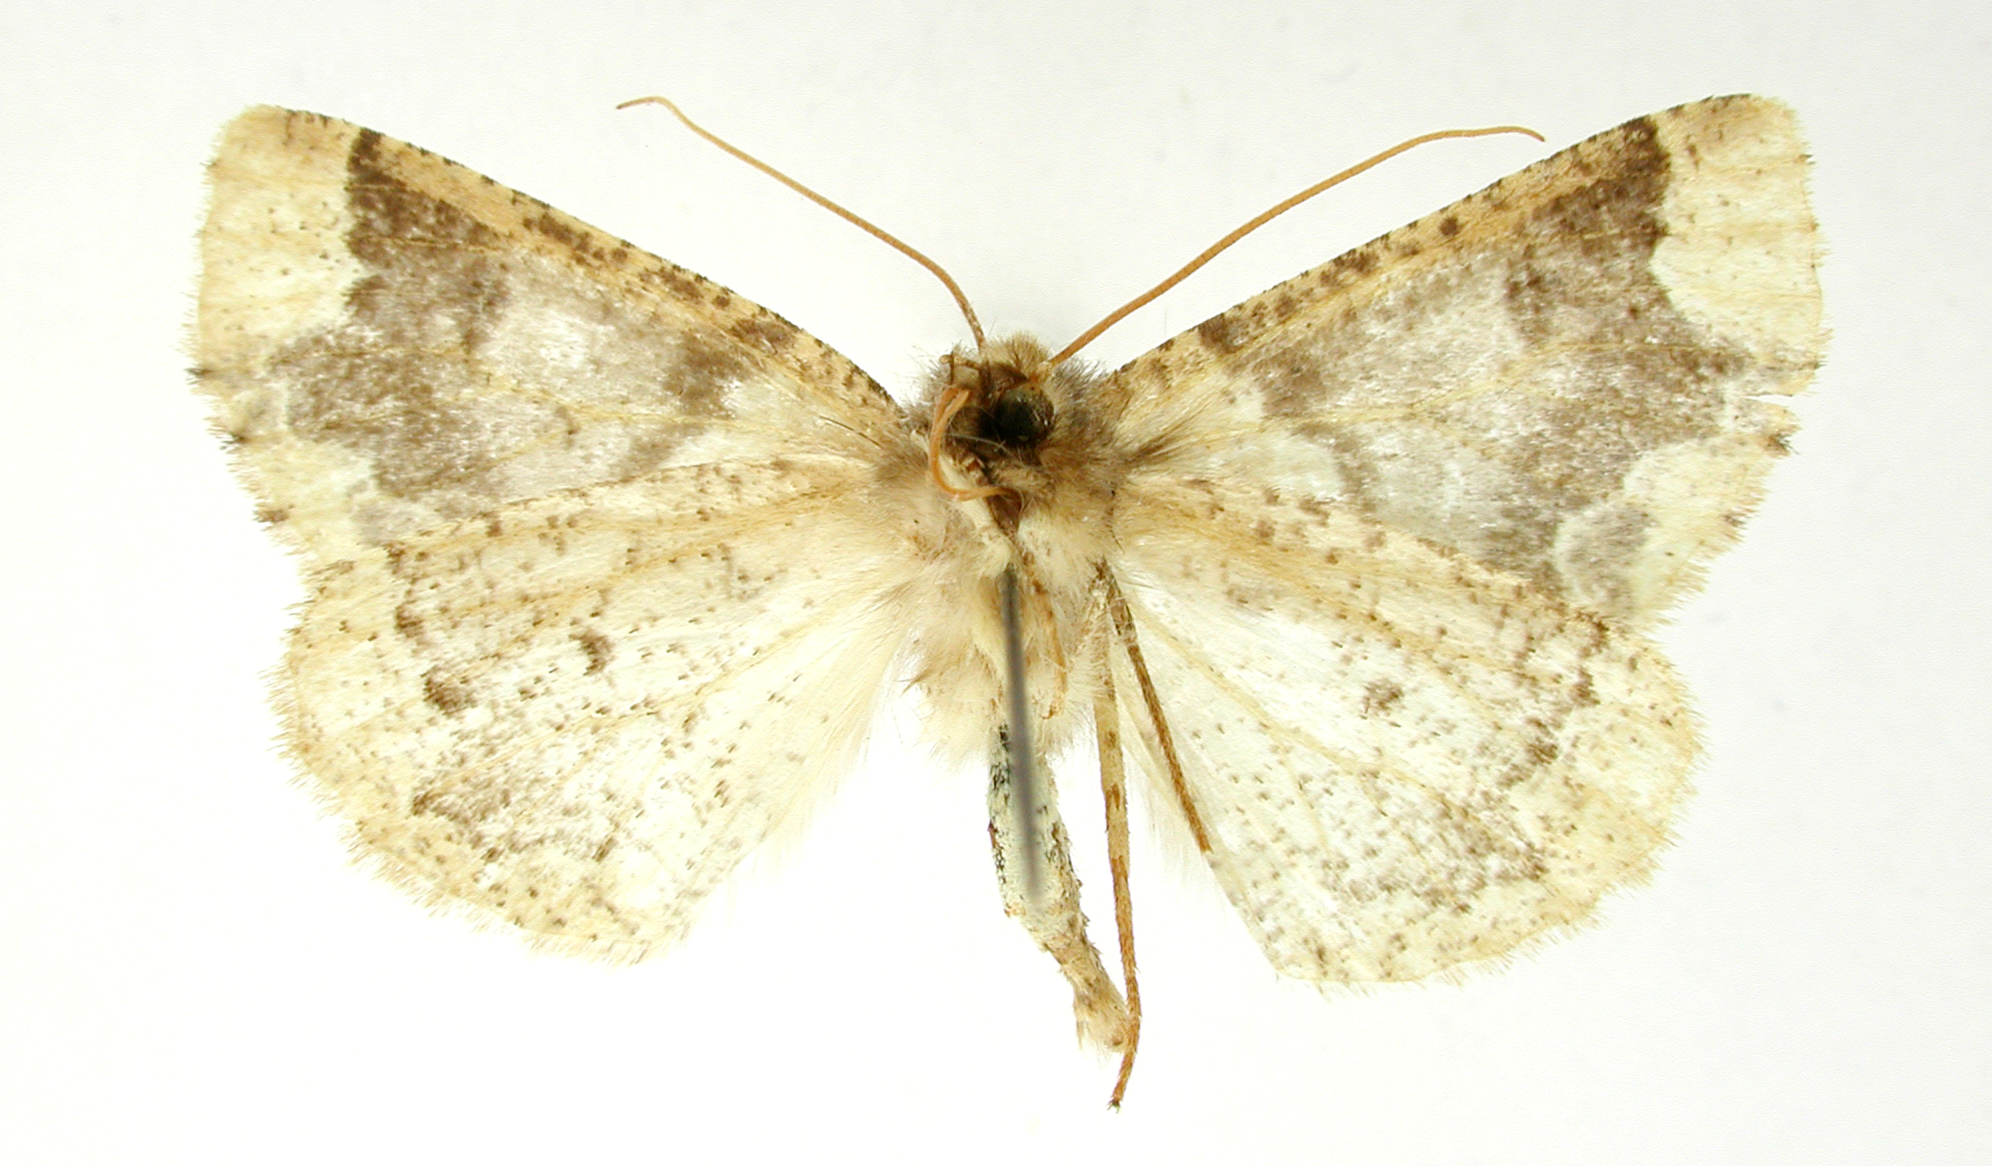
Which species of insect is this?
Leucolithodes fumifascia
